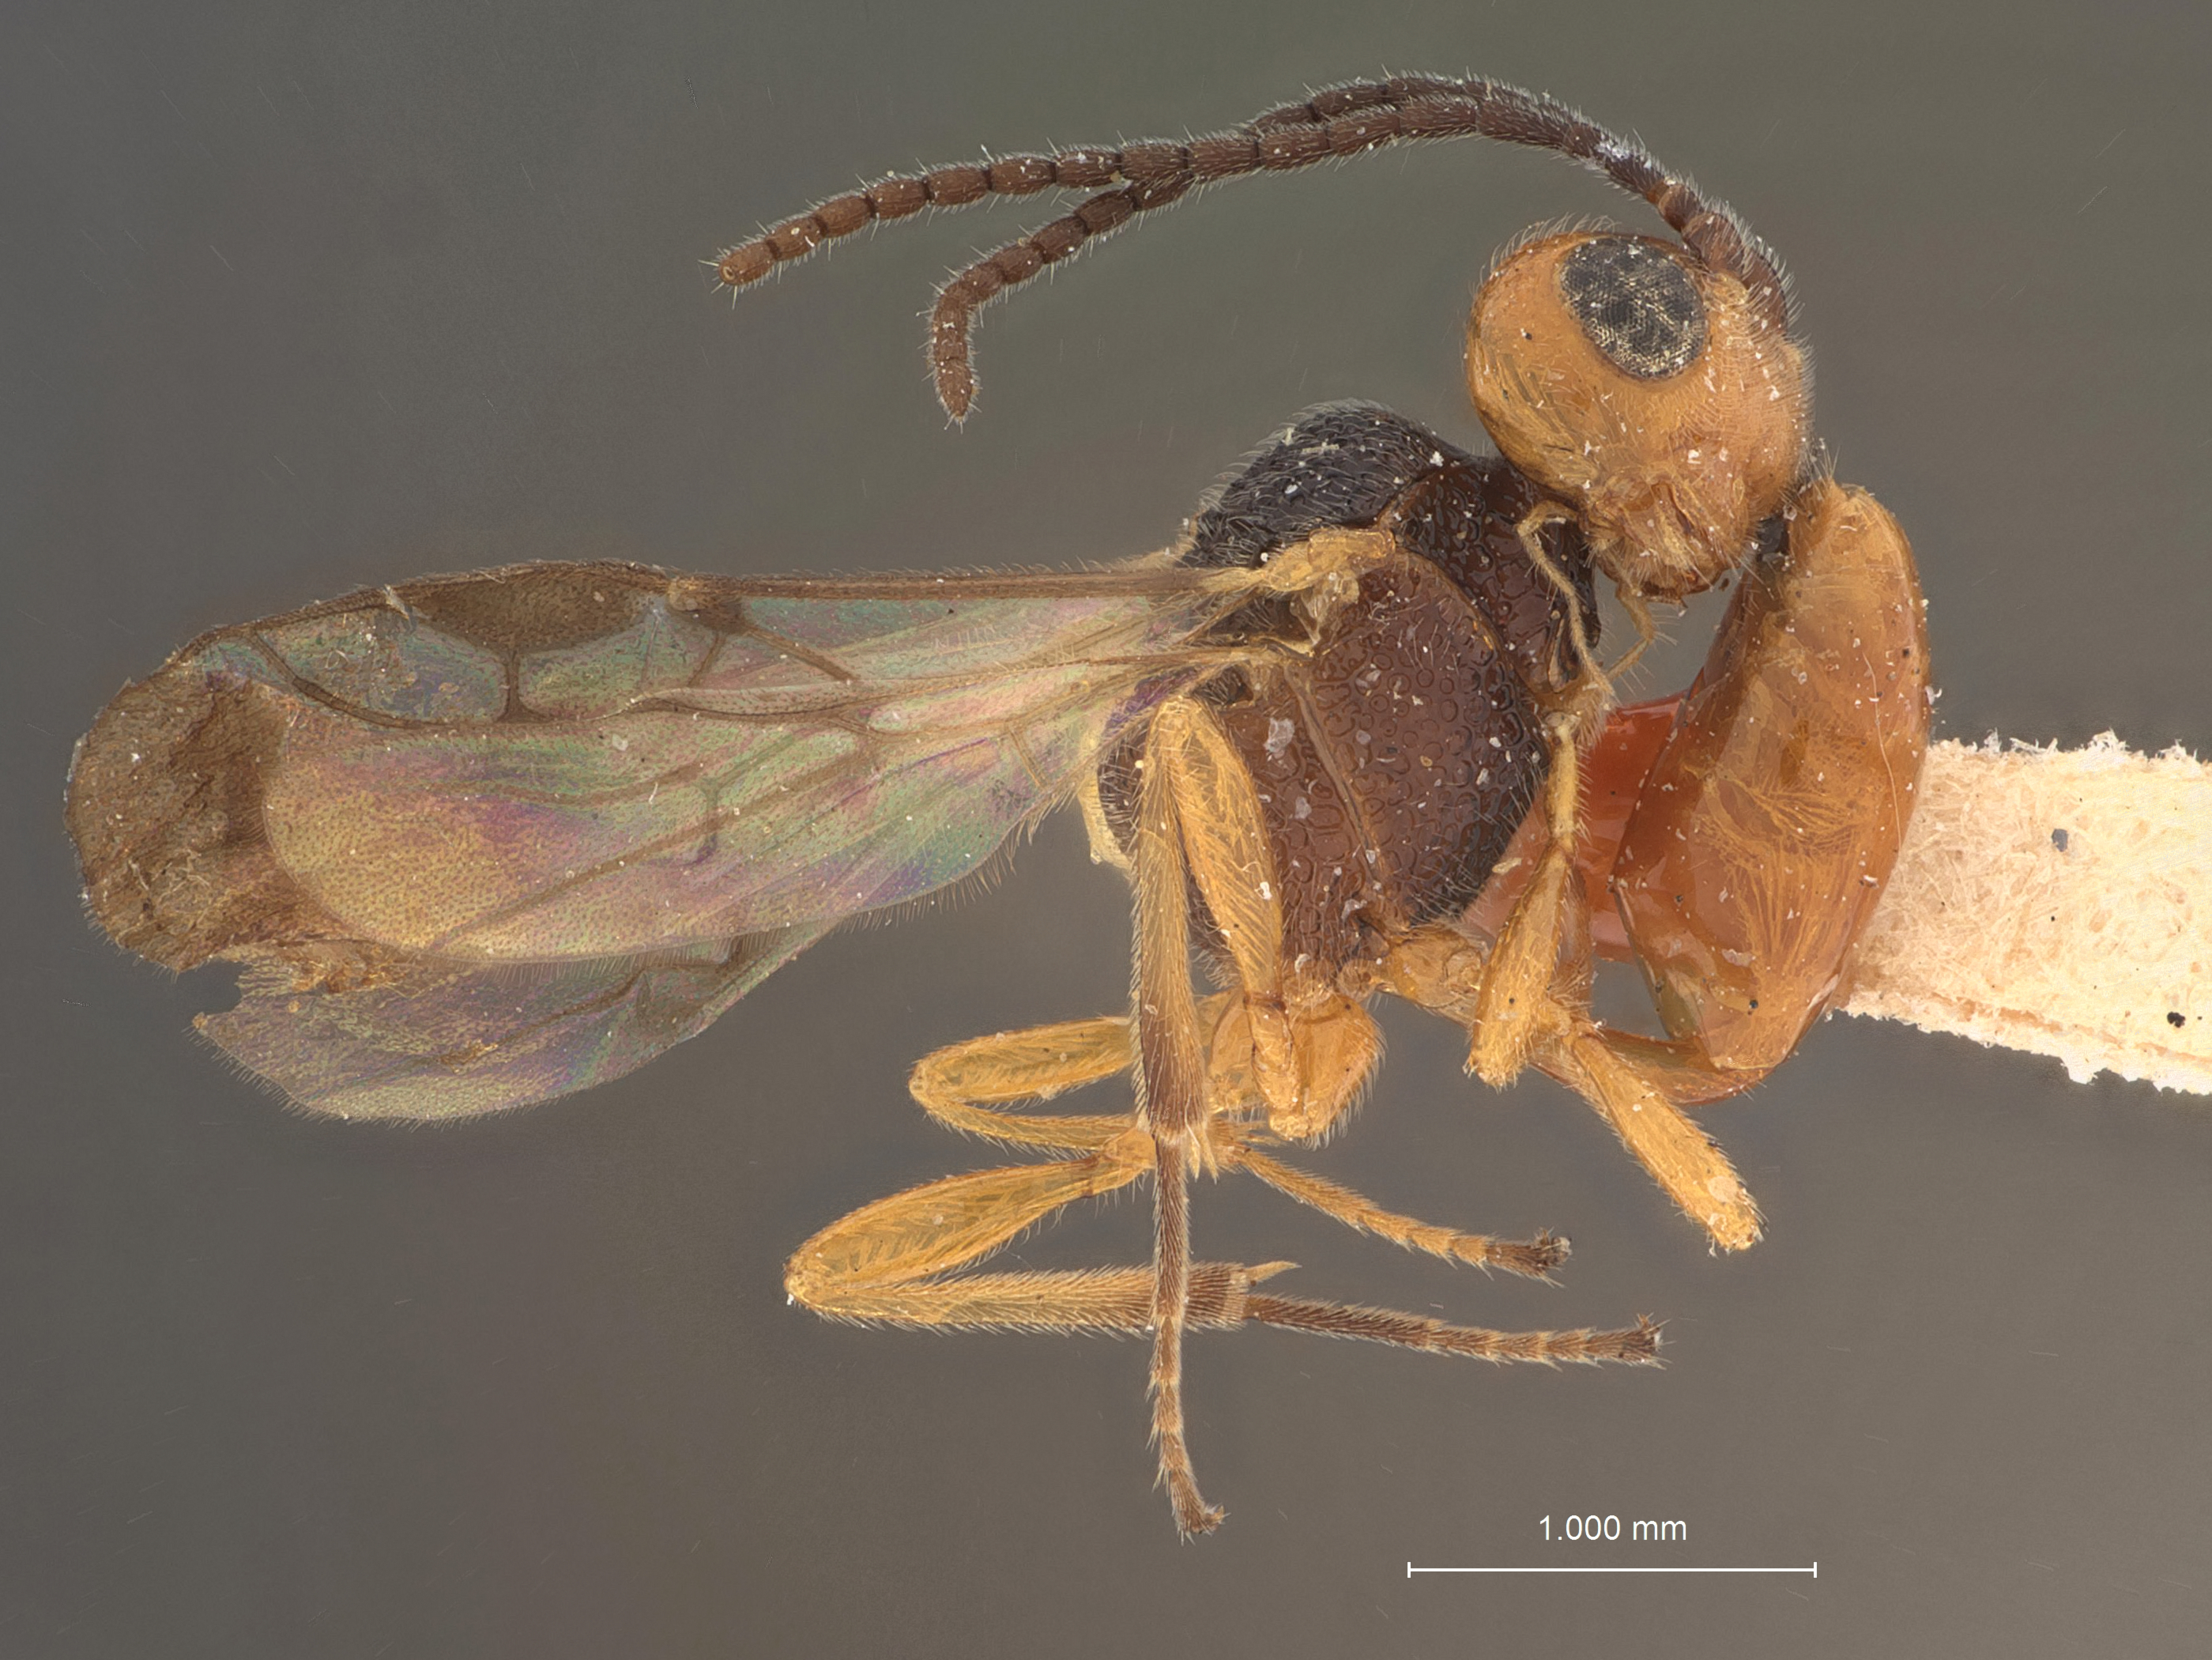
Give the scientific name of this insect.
Aridelus nigrithorax
